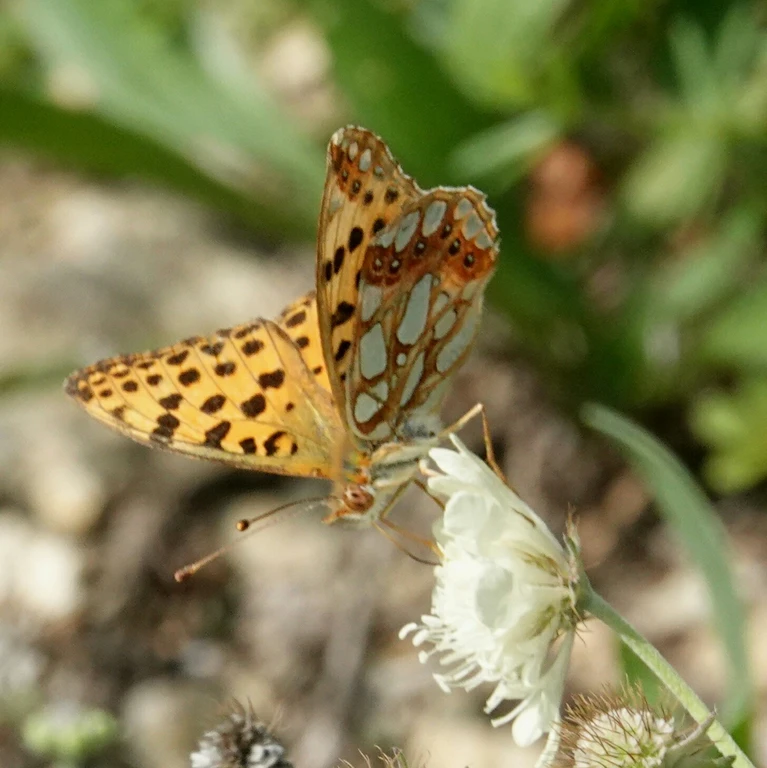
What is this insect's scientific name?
Issoria lathonia
